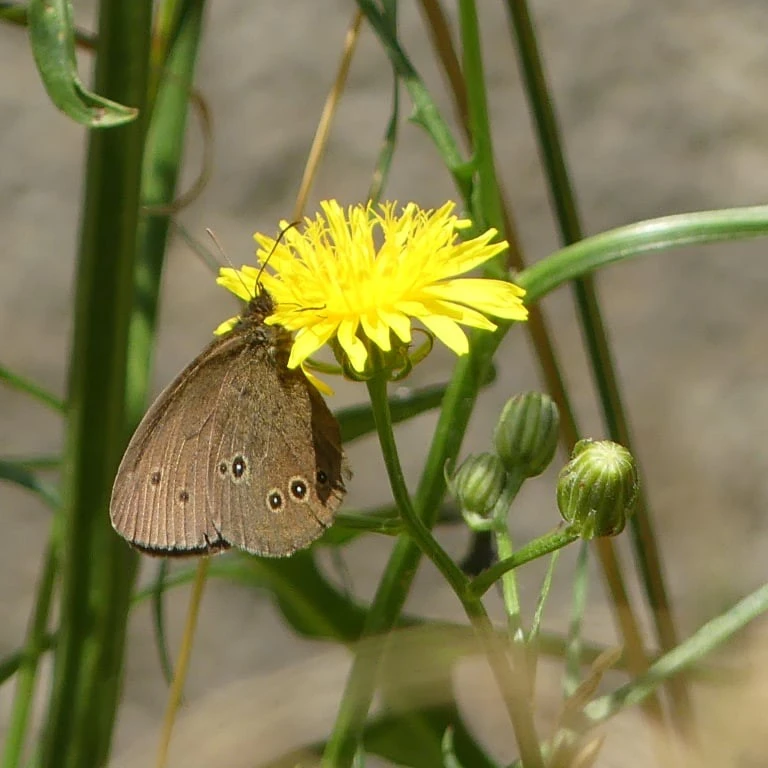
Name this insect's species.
Aphantopus hyperantus
